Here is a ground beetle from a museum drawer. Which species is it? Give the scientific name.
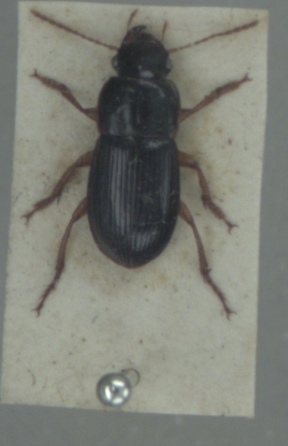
Harpalus latus
